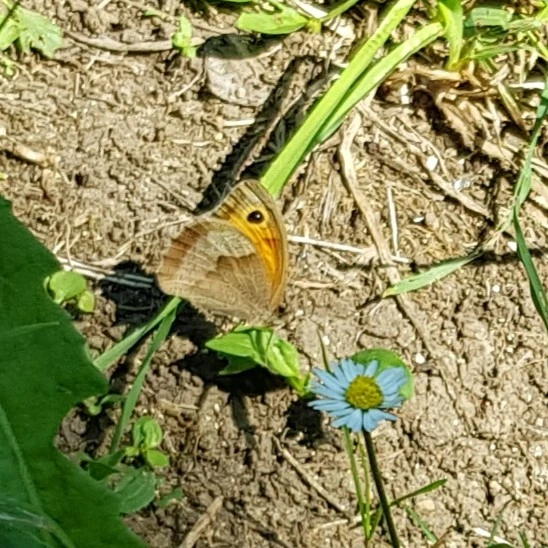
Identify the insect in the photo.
Maniola jurtina
